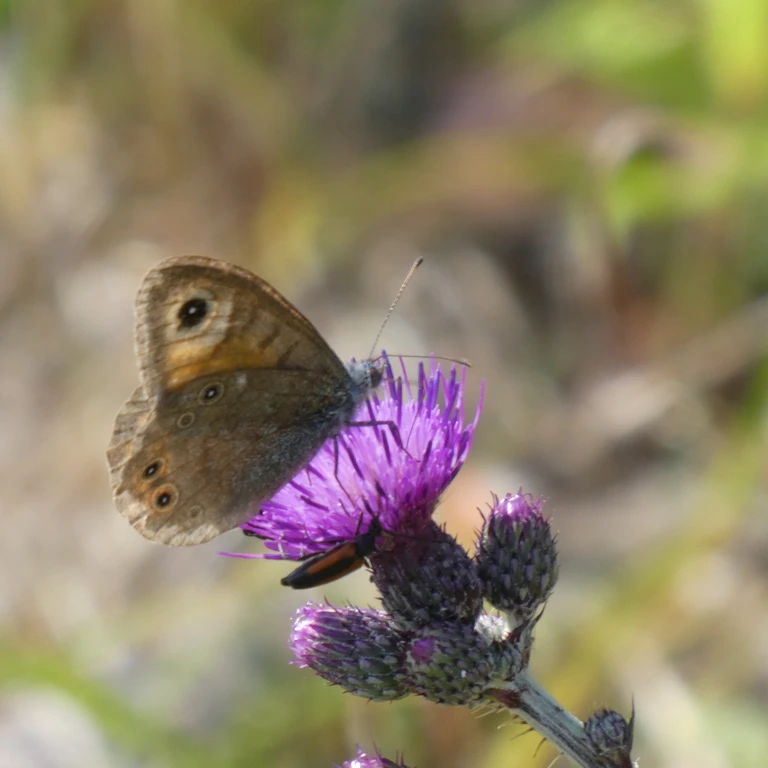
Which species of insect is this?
Lasiommata maera (also Pararge maera)
